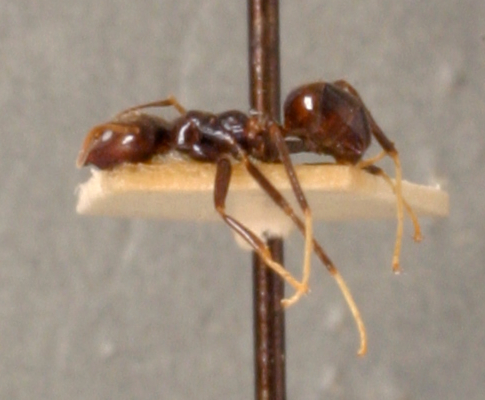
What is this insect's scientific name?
Iridomyrmex nagasaus
